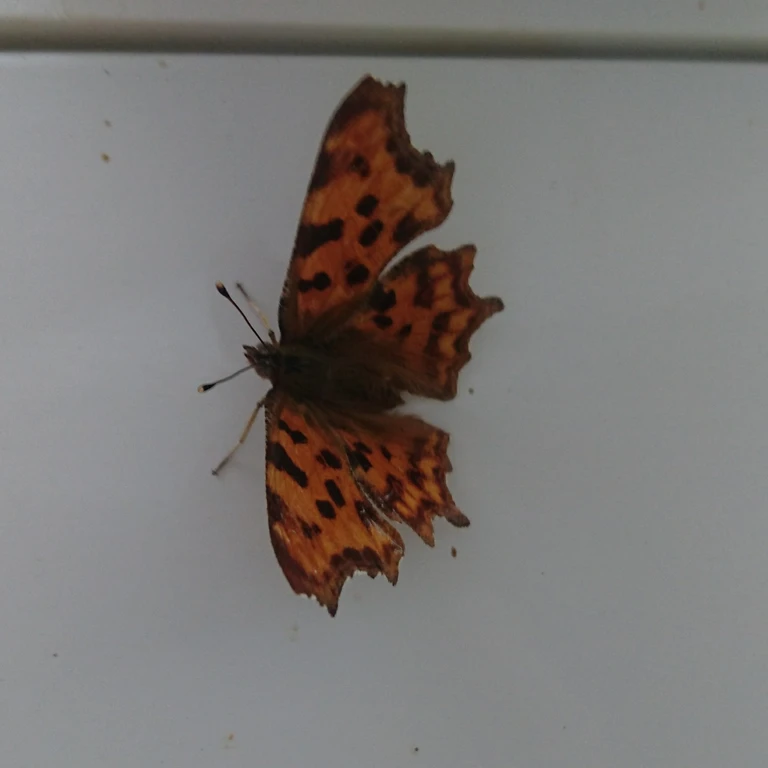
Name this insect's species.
Polygonia c-album
